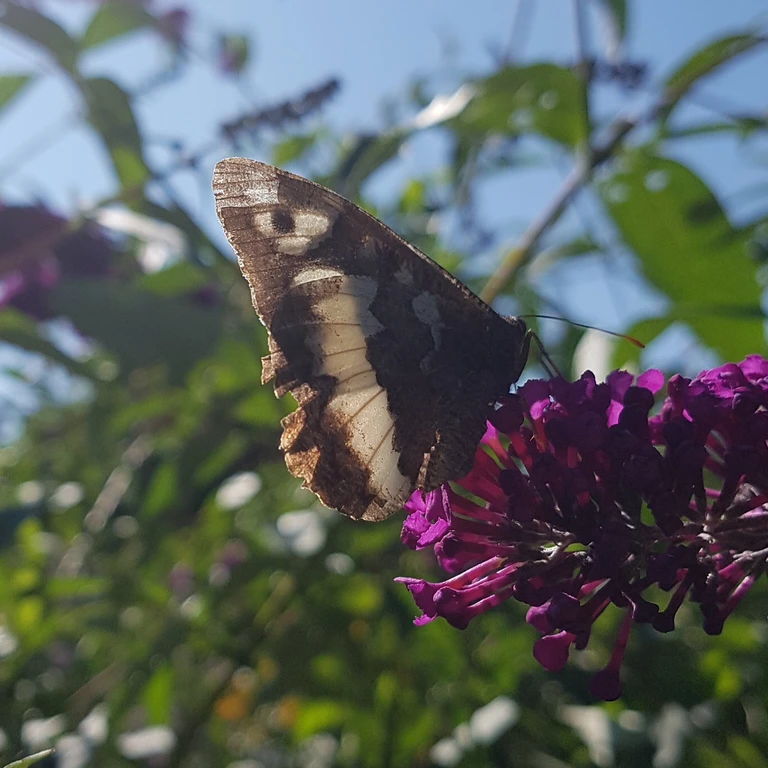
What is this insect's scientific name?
Brintesia circe
